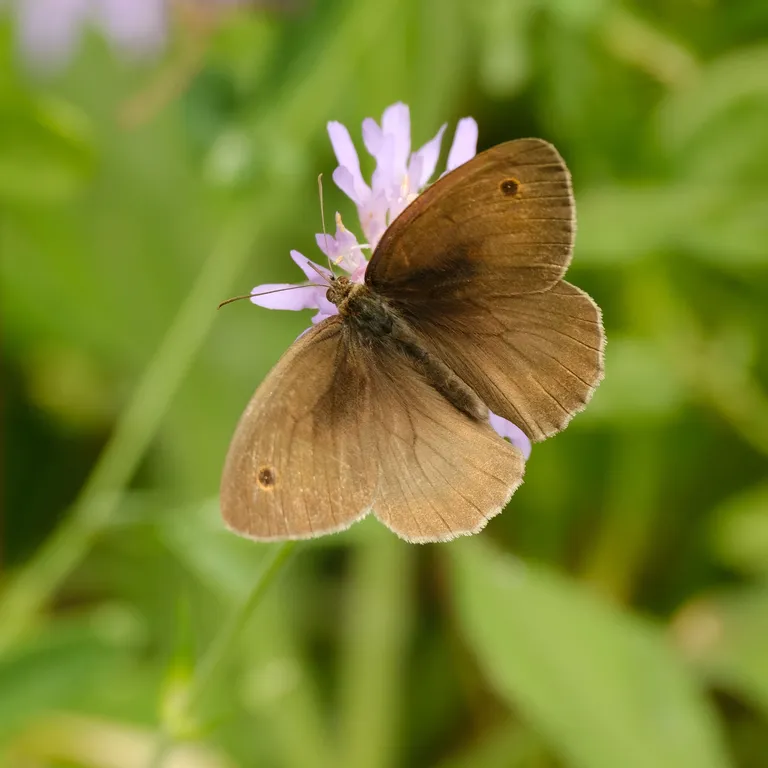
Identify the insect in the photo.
Maniola jurtina
